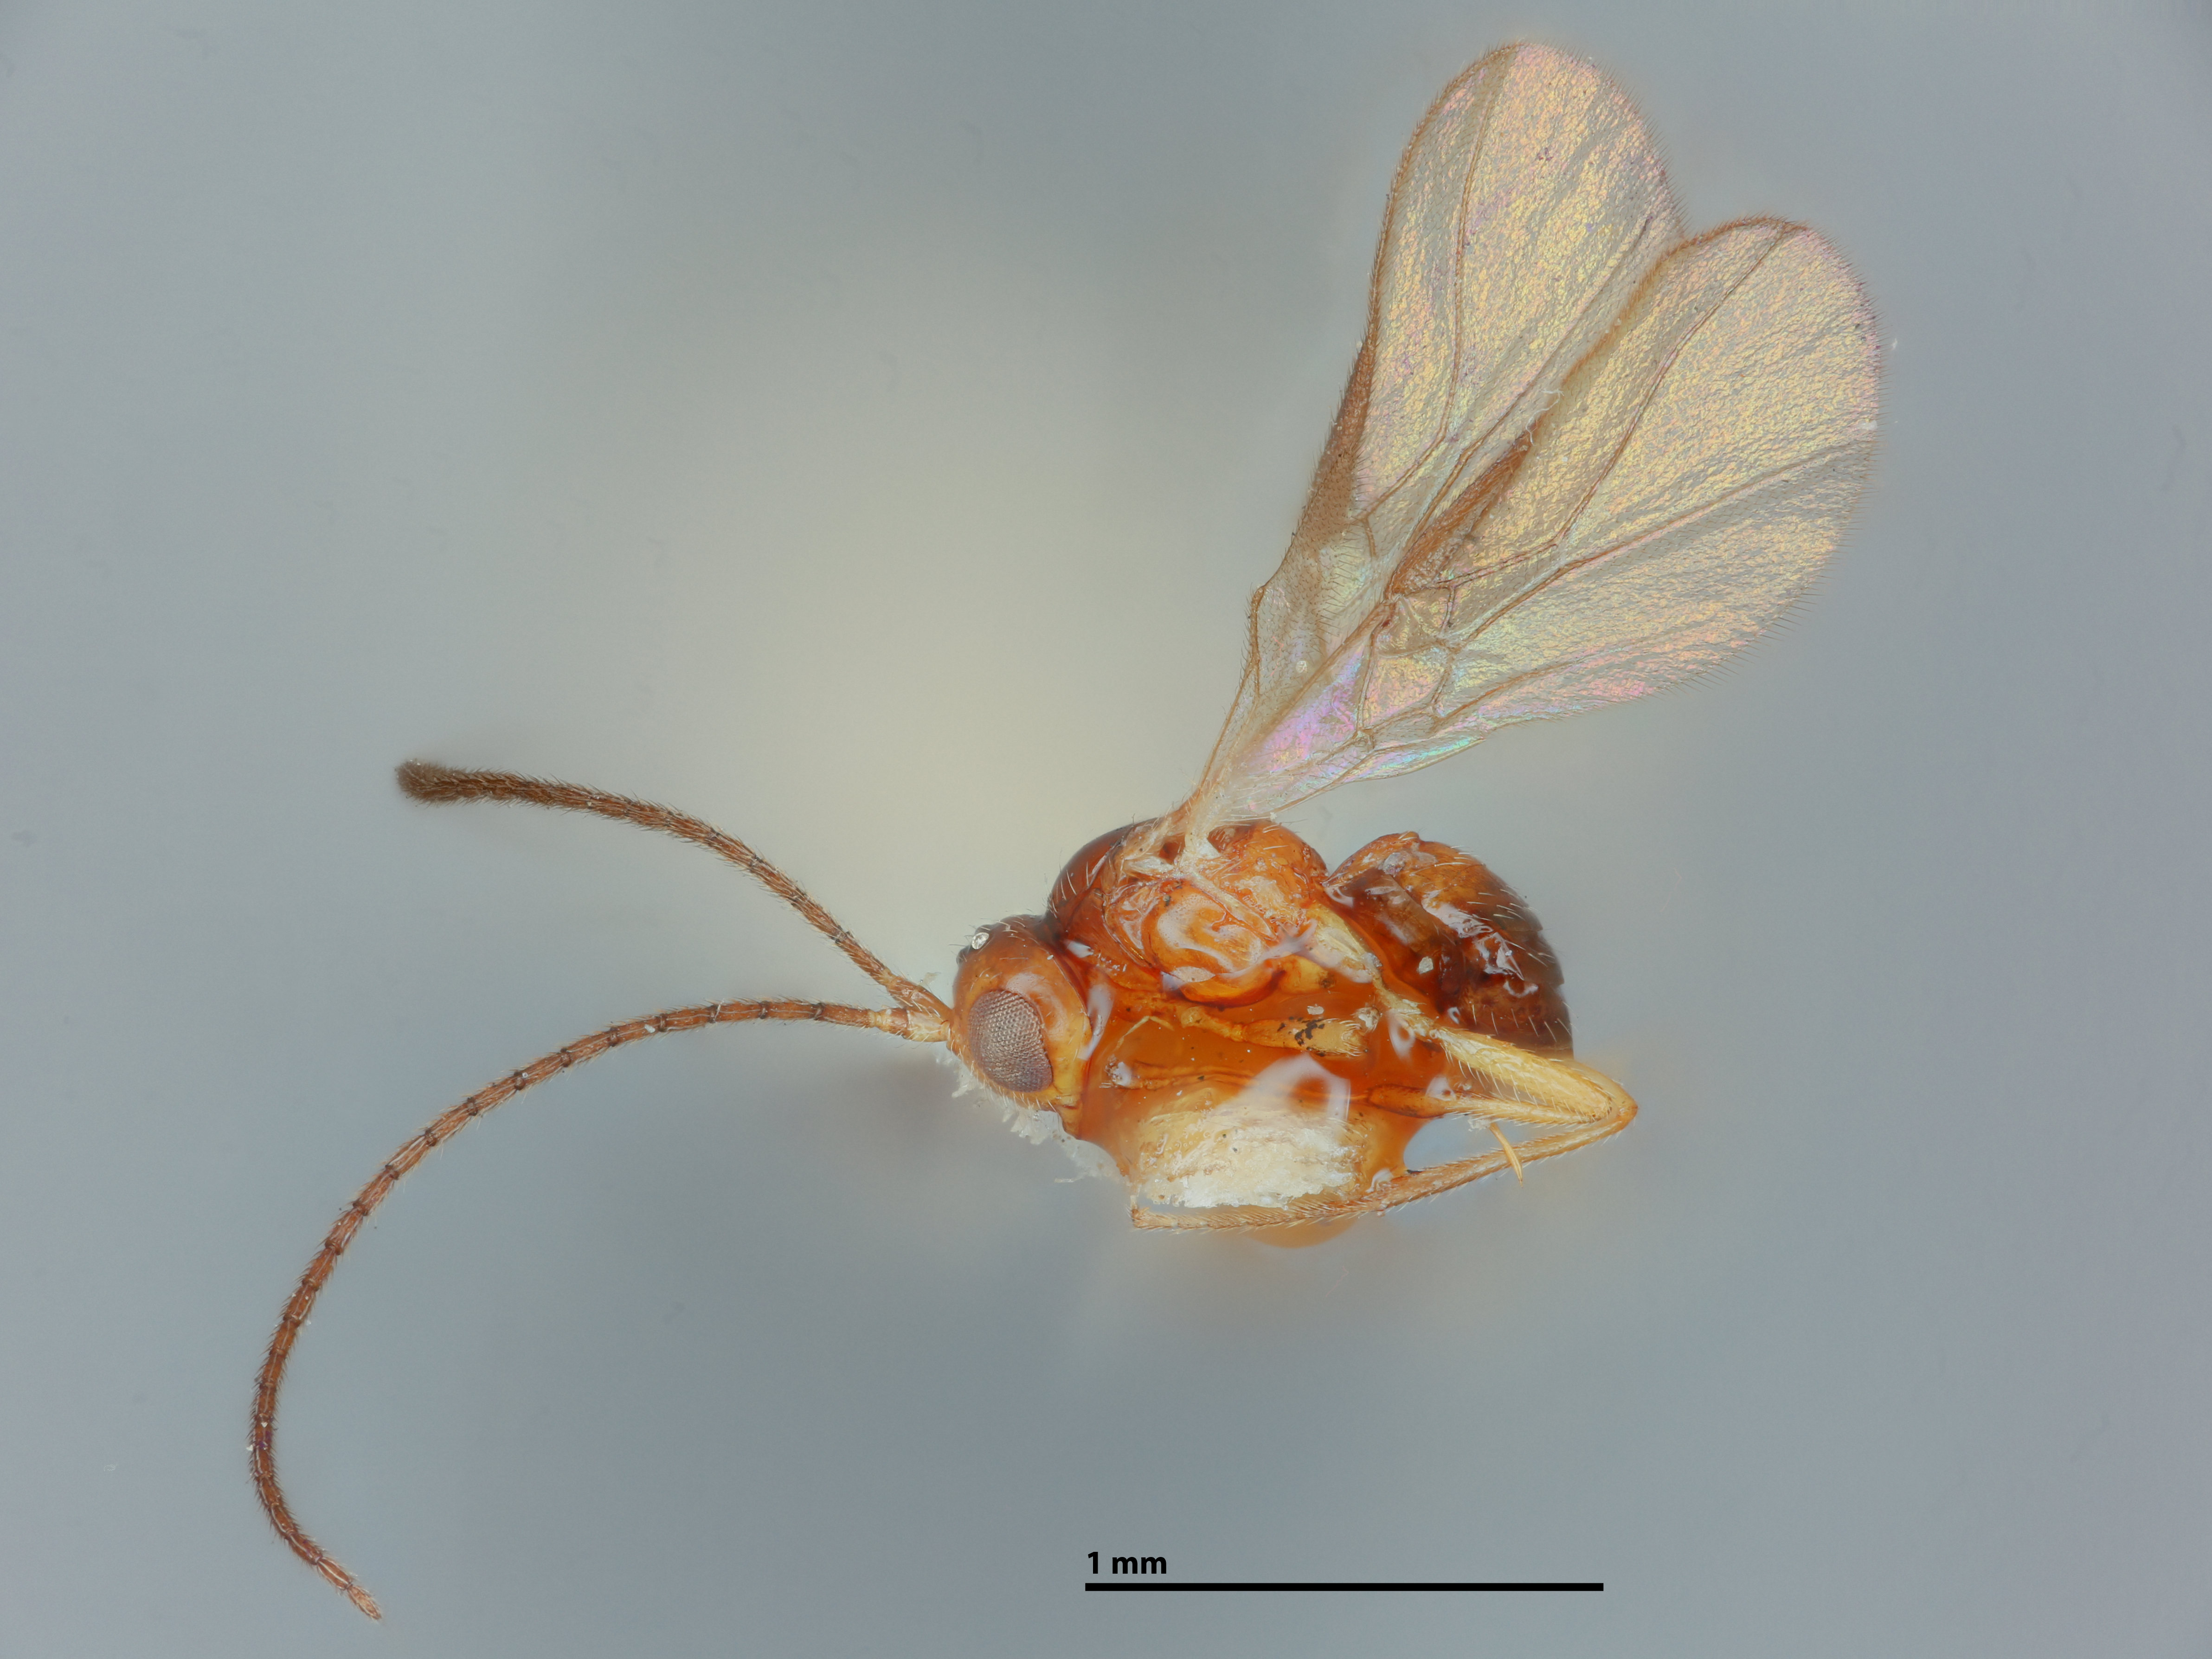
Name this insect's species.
Eurytenes nanus
